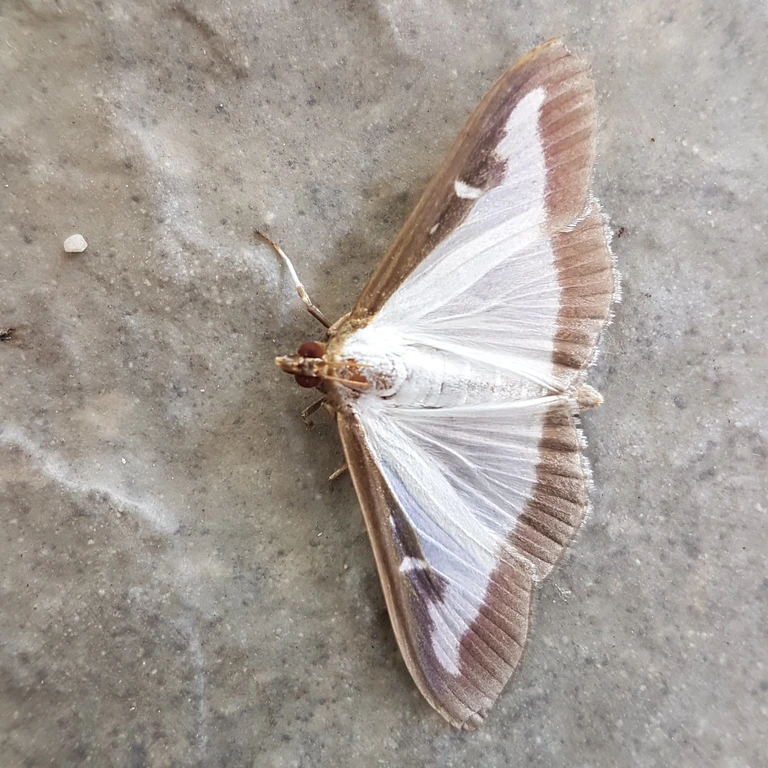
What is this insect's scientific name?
Cydalima perspectalis
